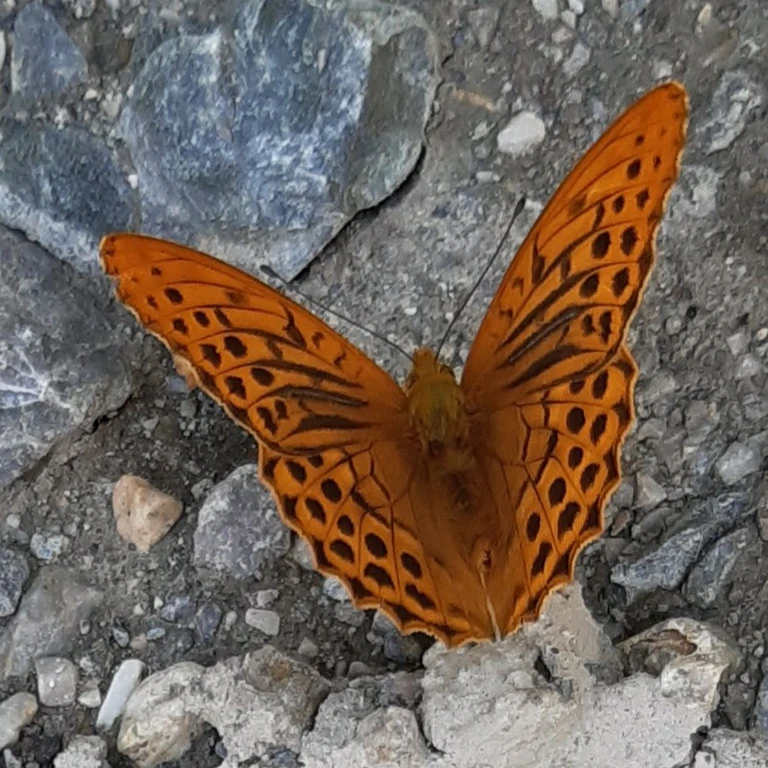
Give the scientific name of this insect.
Argynnis paphia
